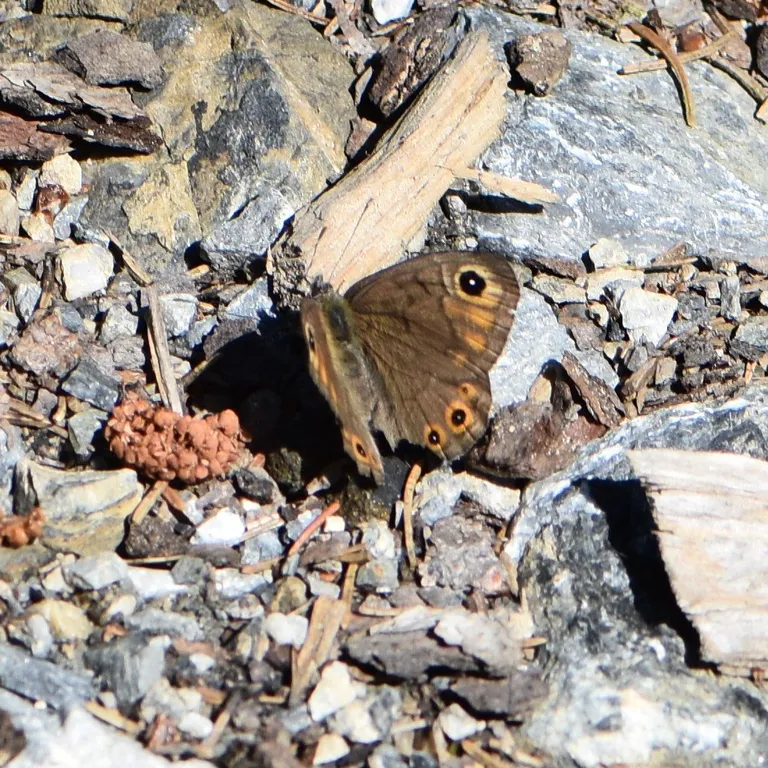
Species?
Lasiommata petropolitana (also Pararge petropolitana)
